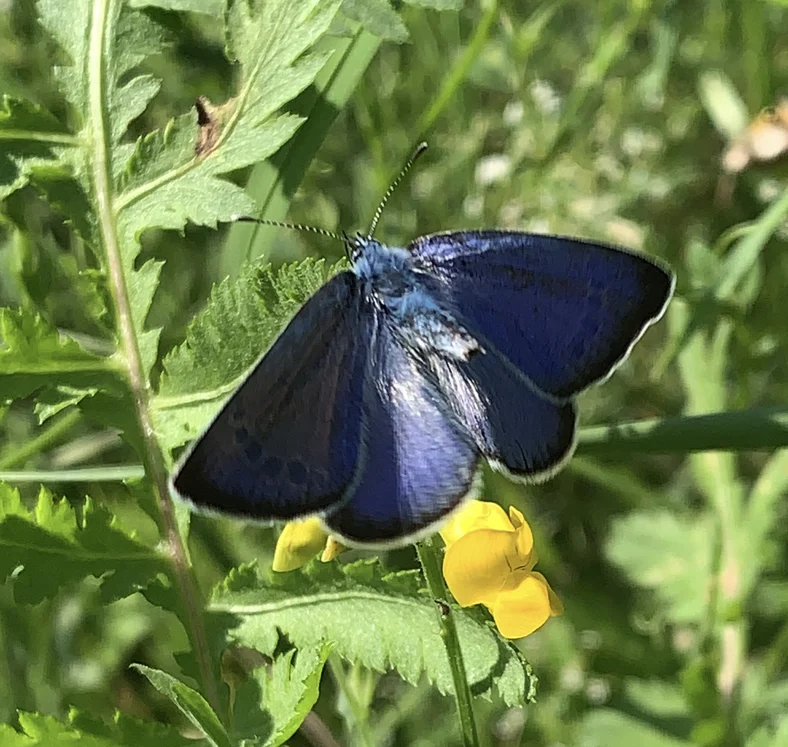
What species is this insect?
Glaucopsyche alexis
